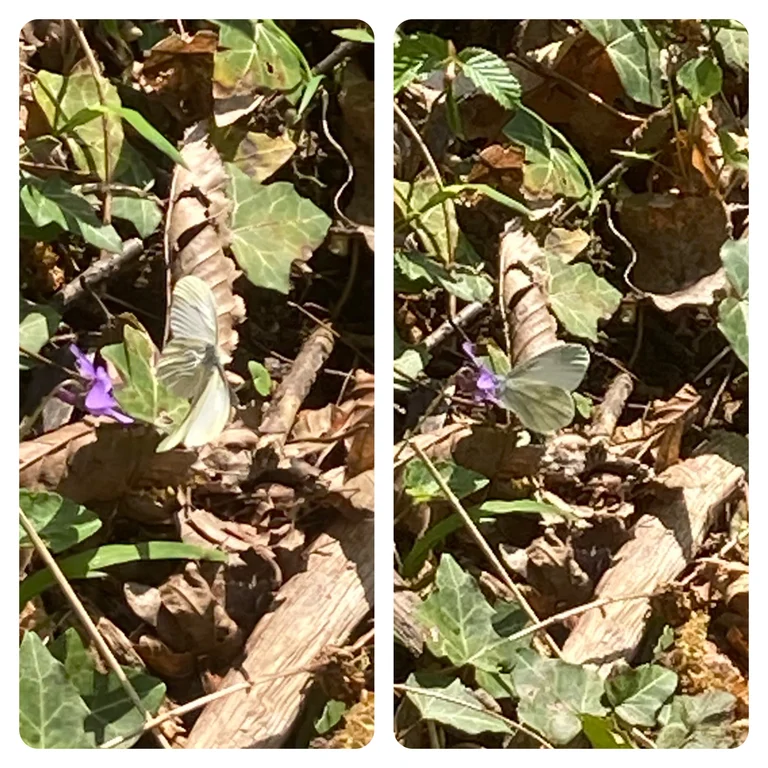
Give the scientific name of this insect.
Leptidea sinapis/juvernica
